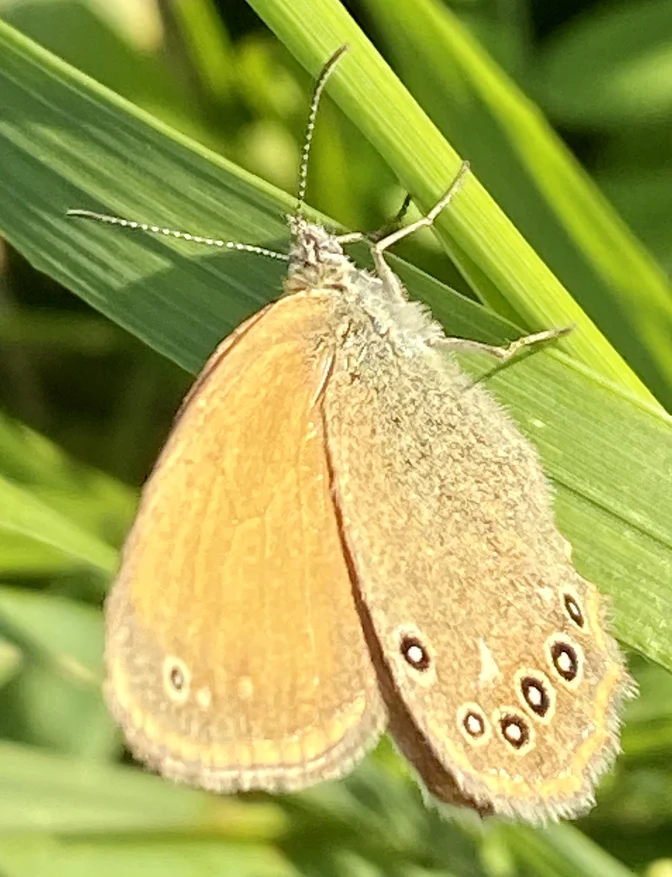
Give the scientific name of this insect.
Coenonympha glycerion (also Coenonympha iphis)
